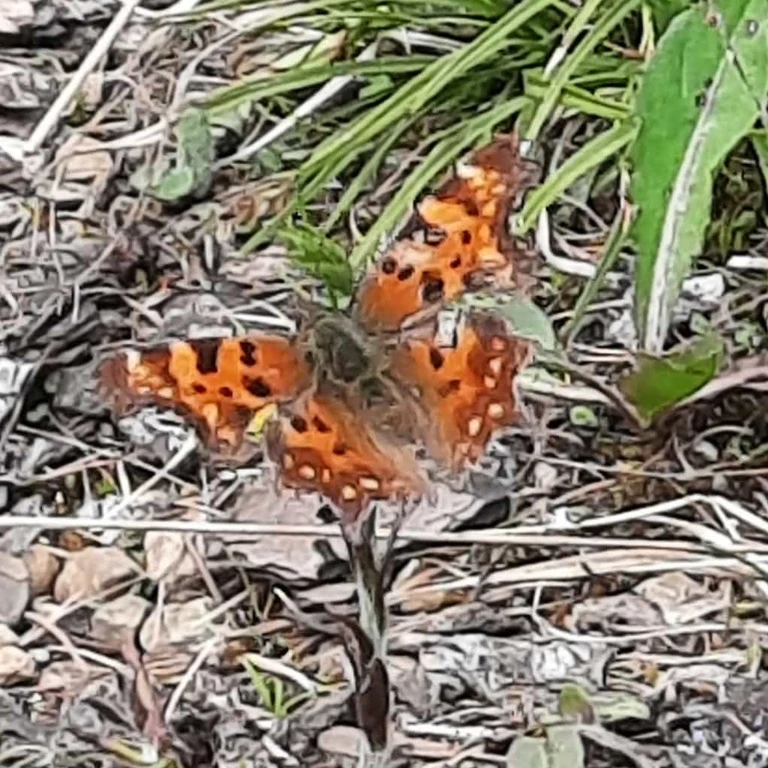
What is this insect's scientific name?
Polygonia c-album
